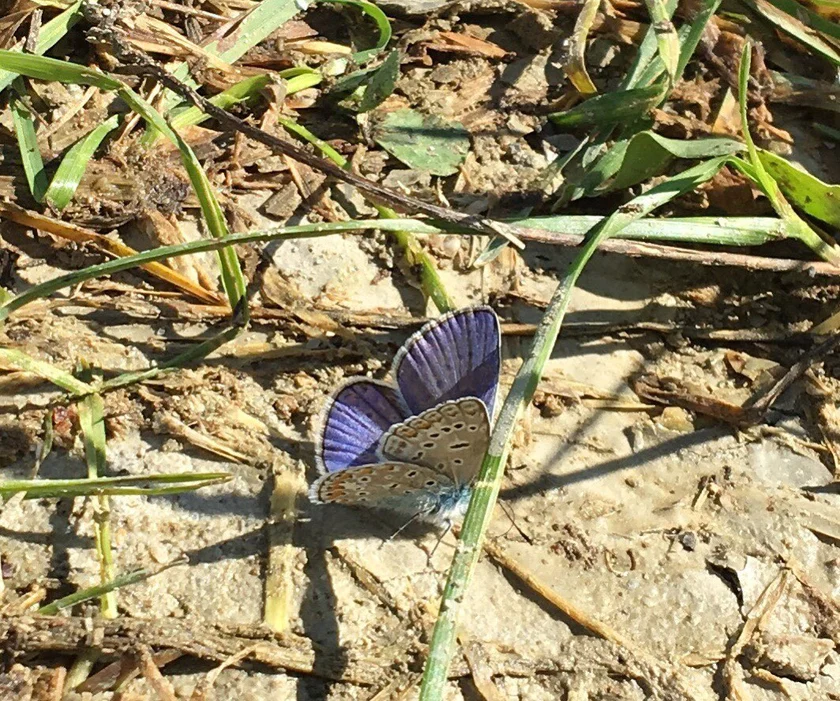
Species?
Polyommatus icarus
